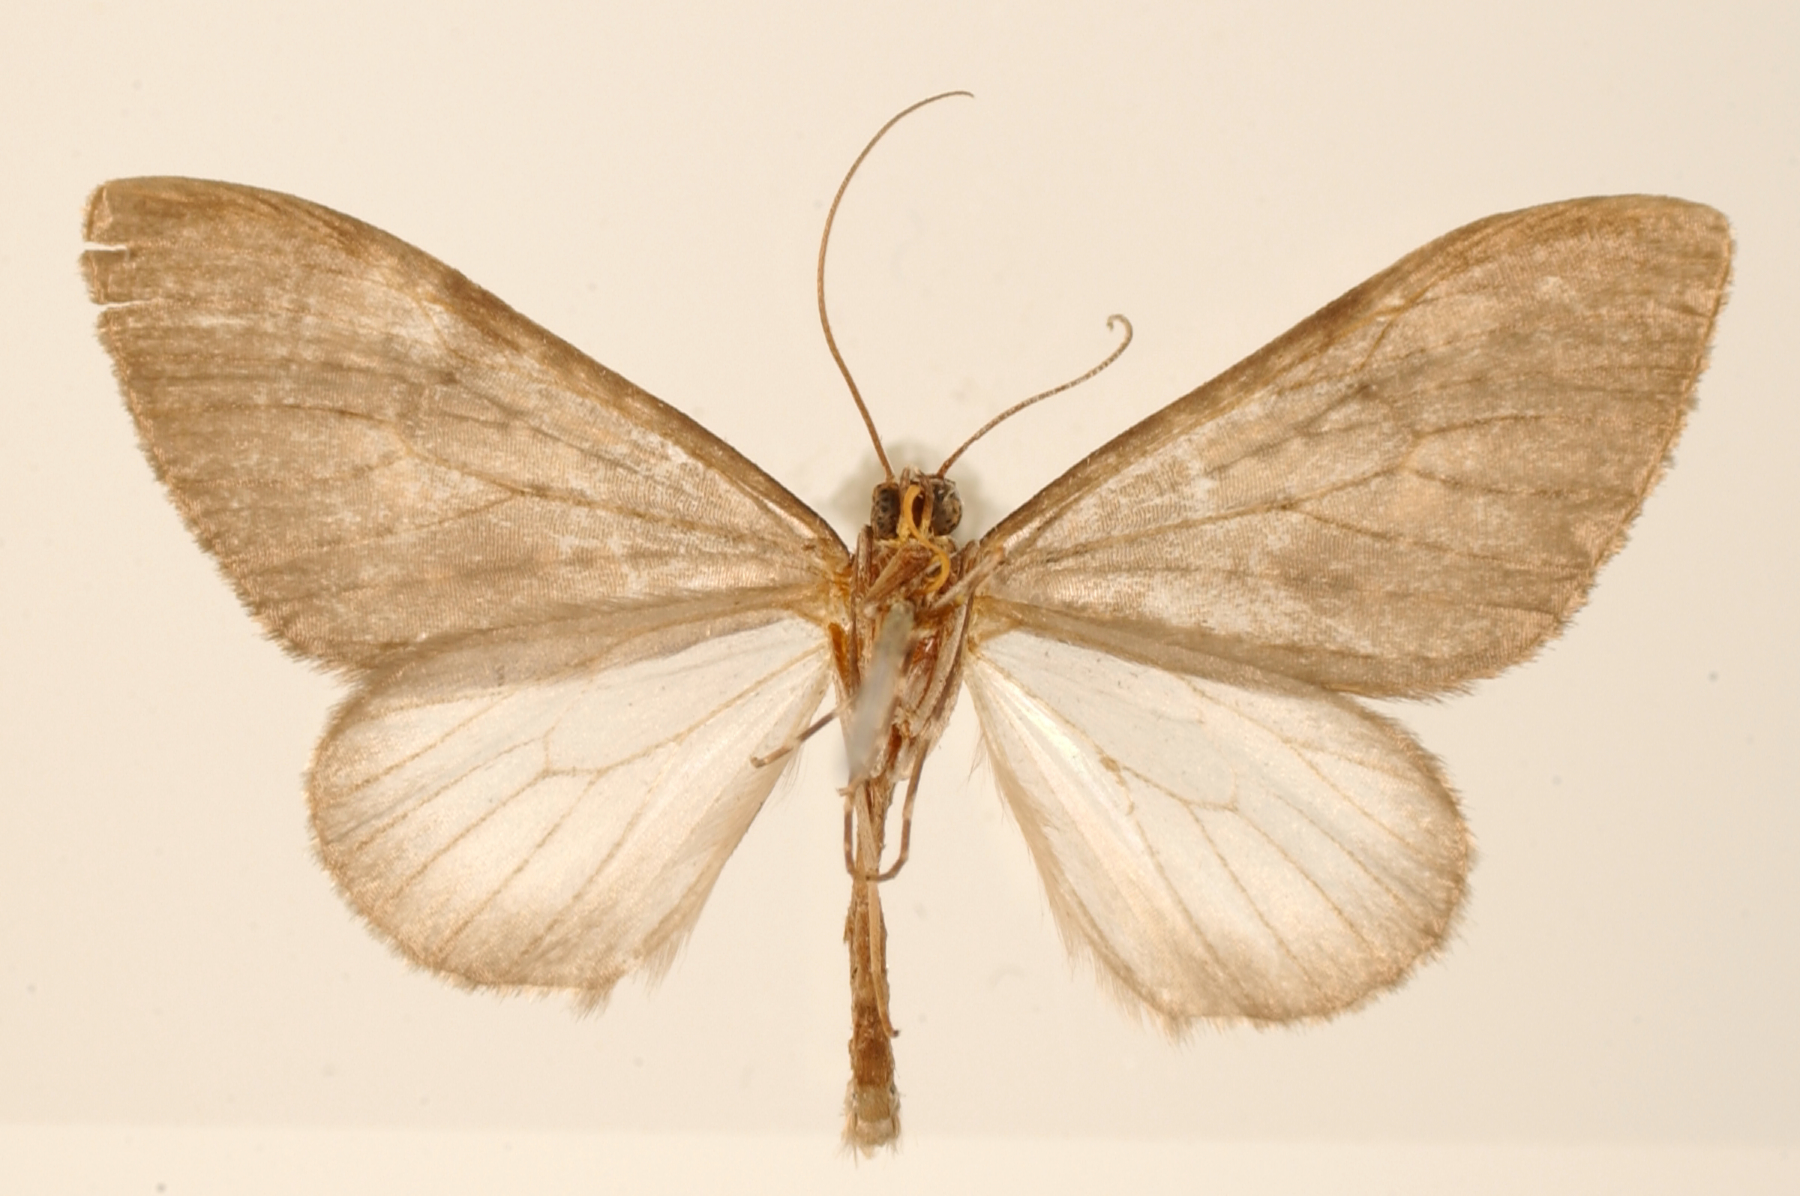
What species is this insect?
Graphidipus subpisciata
